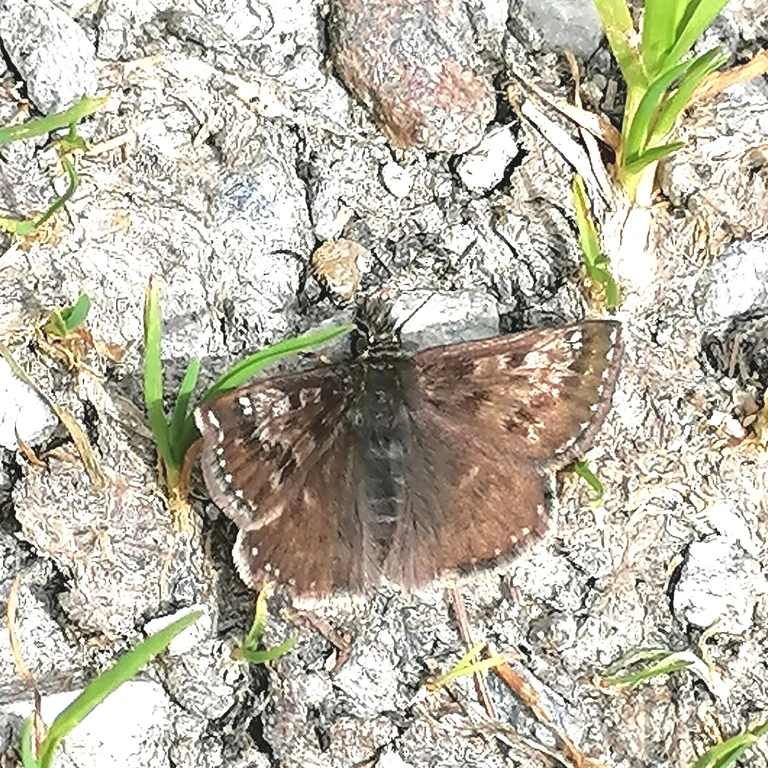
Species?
Erynnis tages
